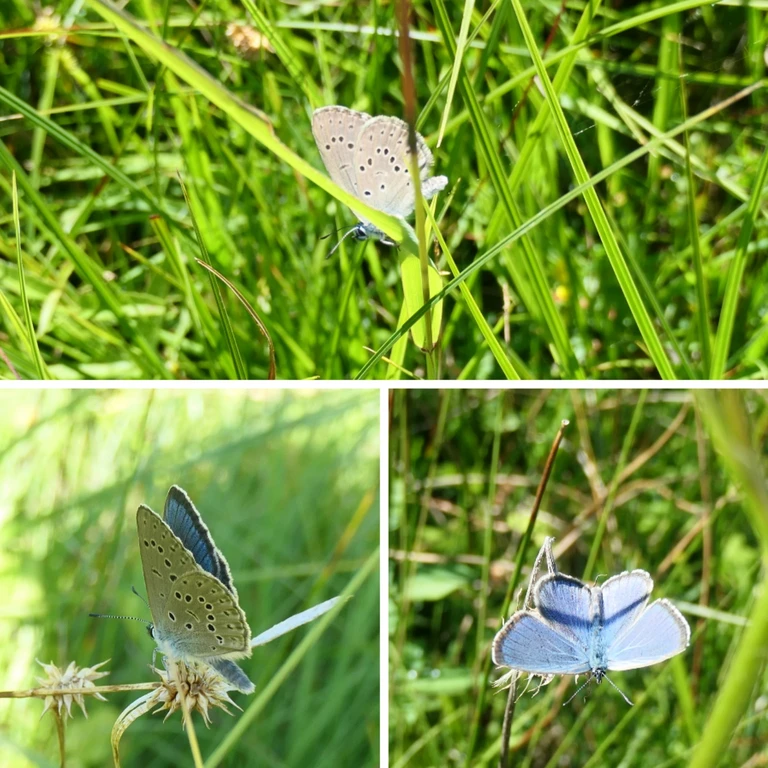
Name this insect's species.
Phengaris alcon/rebeli
